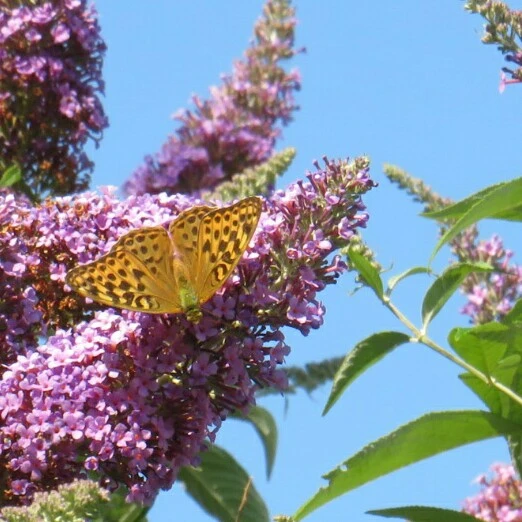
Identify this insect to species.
Argynnis paphia
